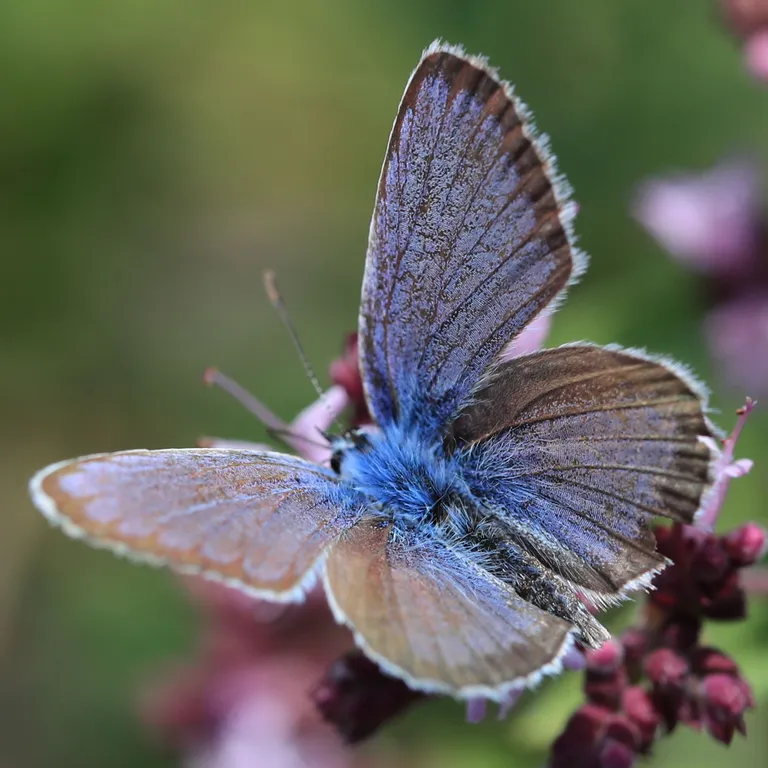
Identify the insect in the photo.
Plebejus argus
